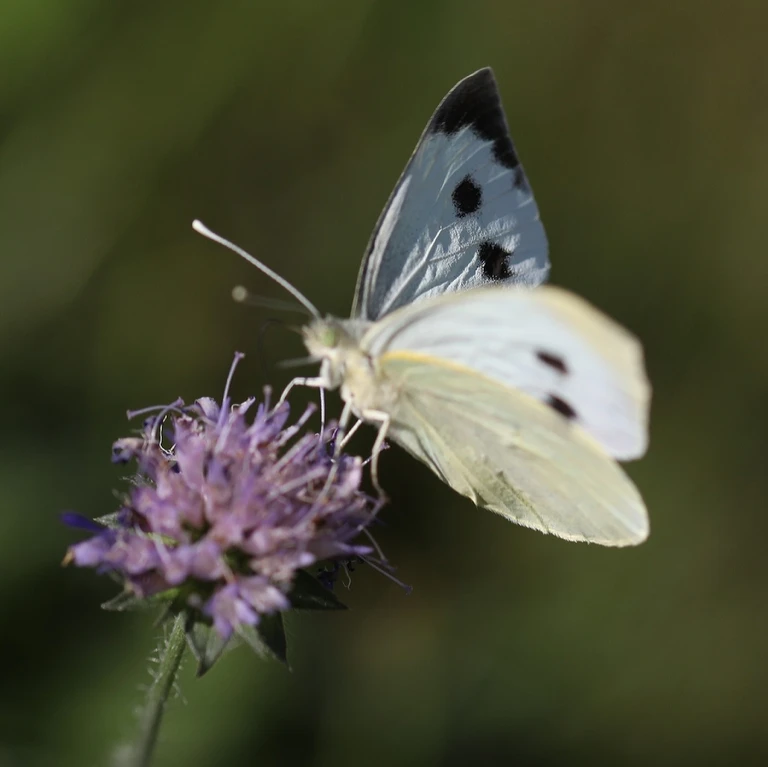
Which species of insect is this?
Pieris brassicae
